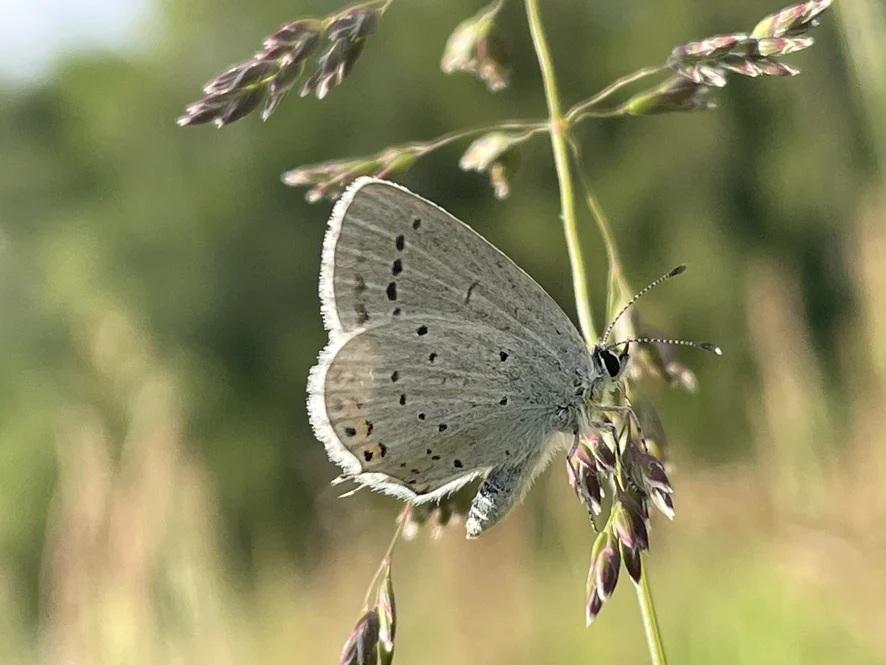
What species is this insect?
Cupido argiades (also Elkalyce argiades)
